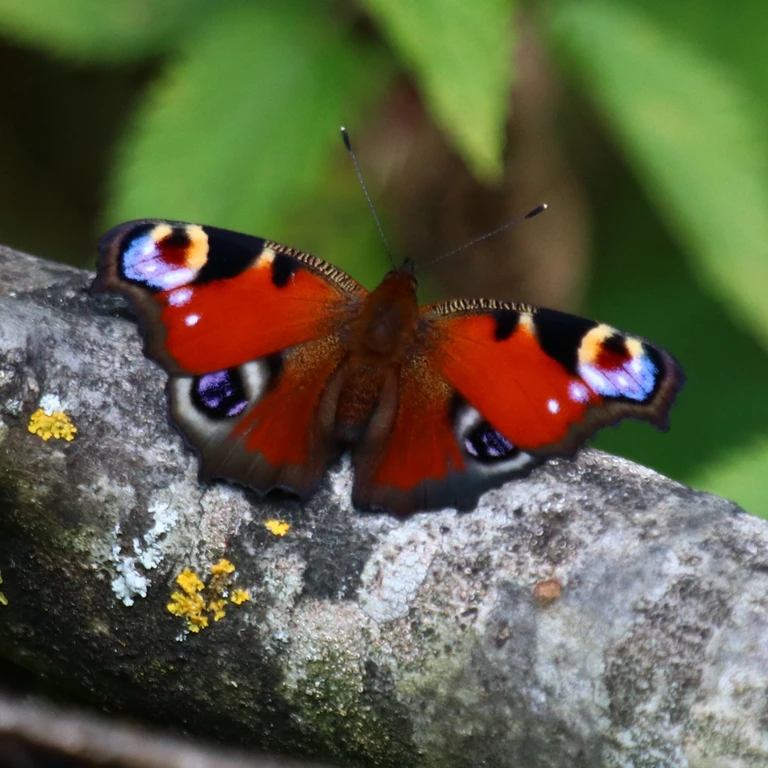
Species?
Aglais io
